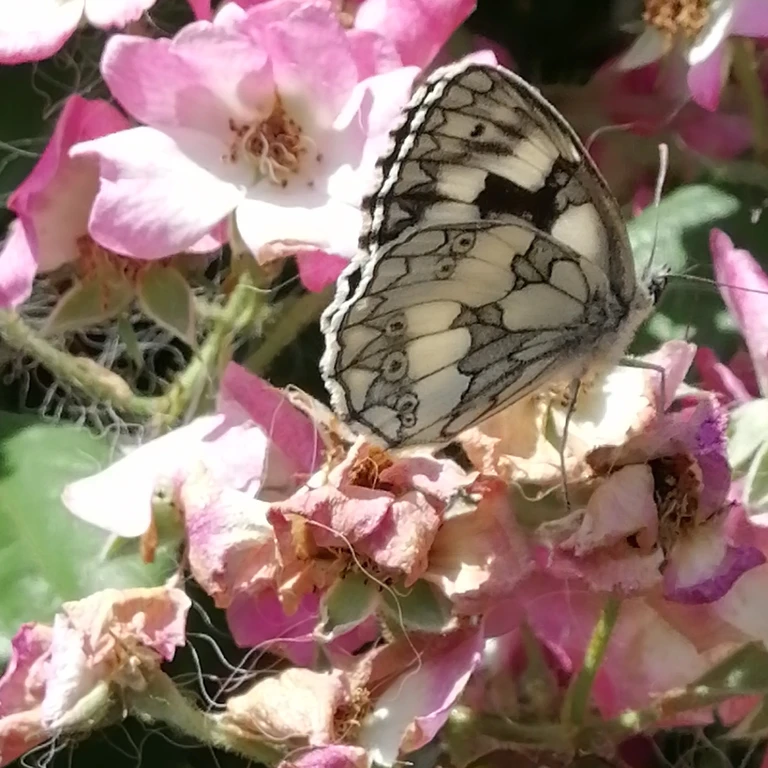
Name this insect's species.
Melanargia galathea
